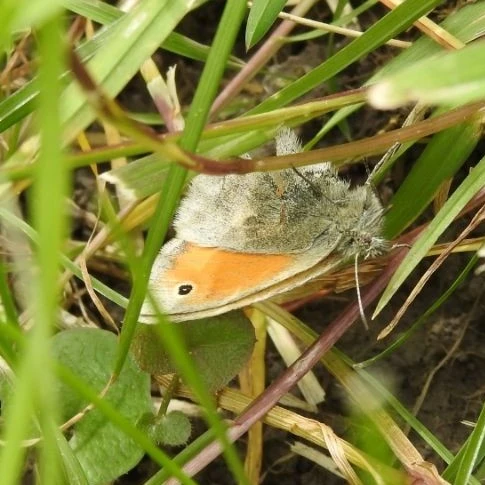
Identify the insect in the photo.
Coenonympha pamphilus
